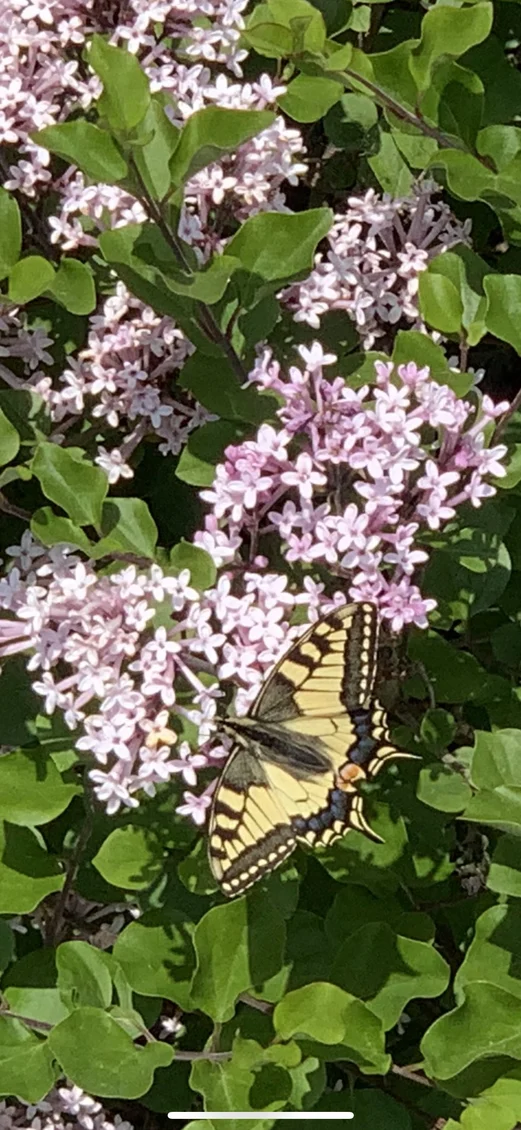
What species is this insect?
Papilio machaon
